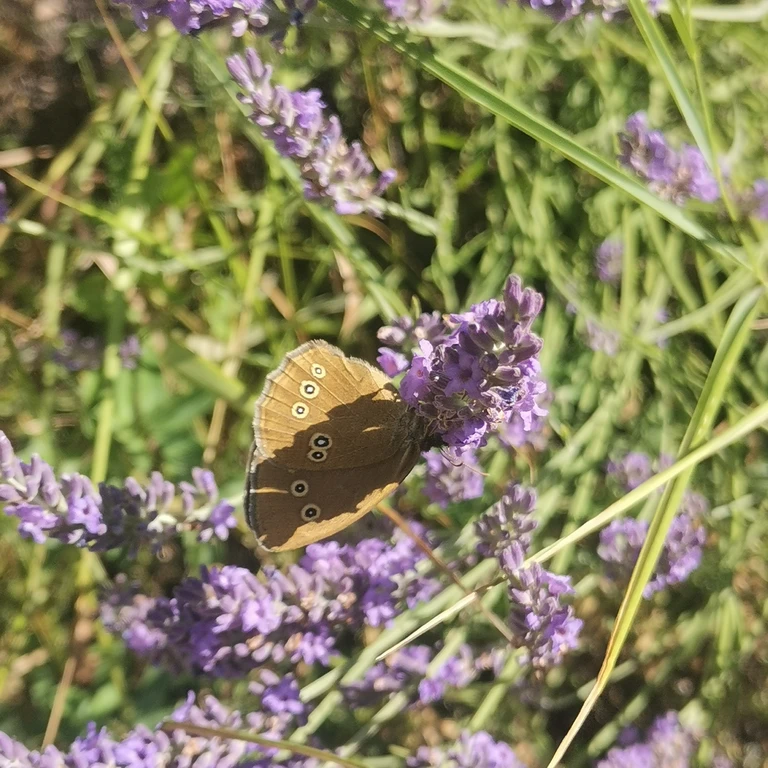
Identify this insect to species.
Aphantopus hyperantus
